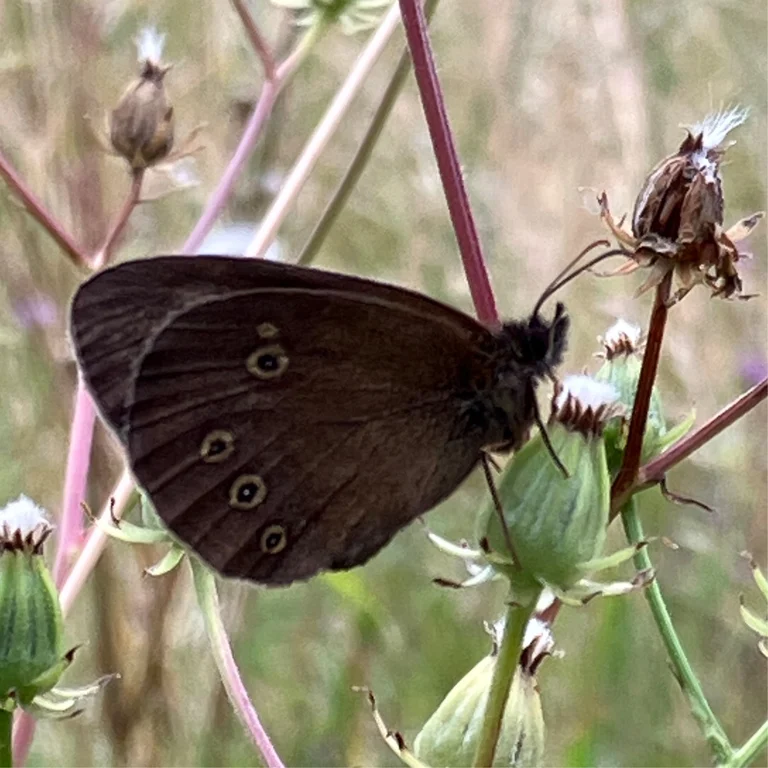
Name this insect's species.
Aphantopus hyperantus
